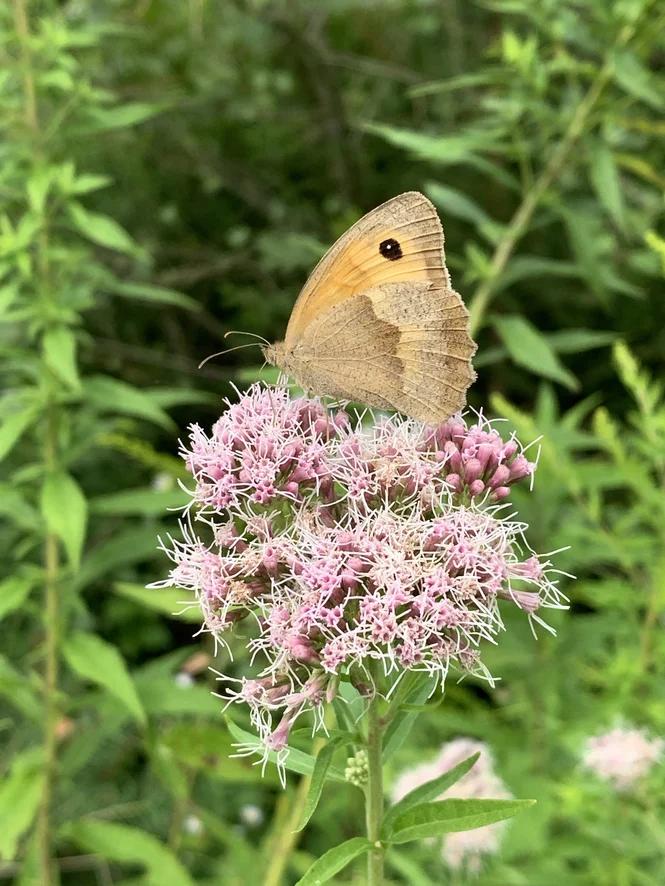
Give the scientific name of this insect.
Maniola jurtina
